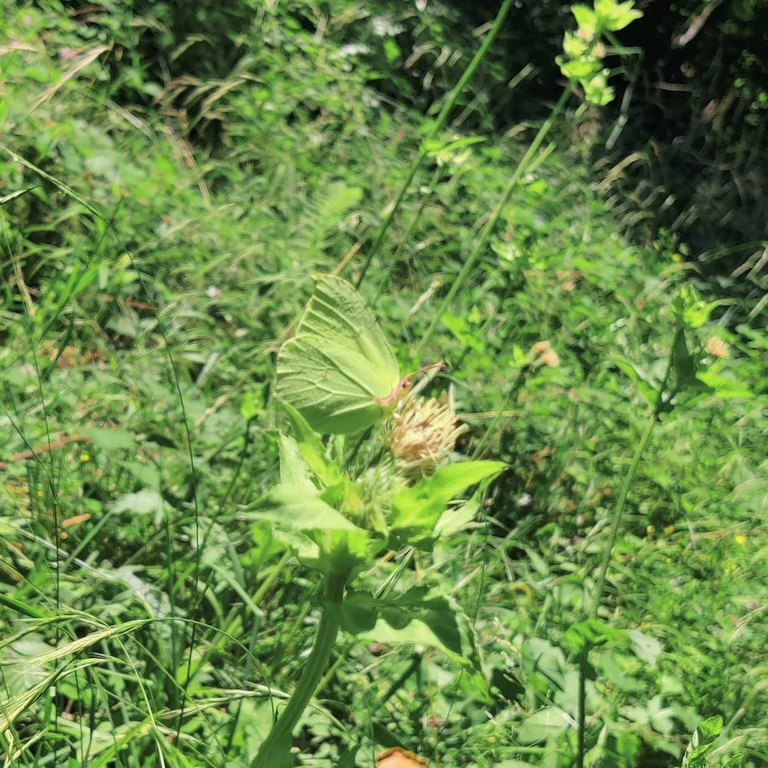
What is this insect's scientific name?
Gonepteryx rhamni
